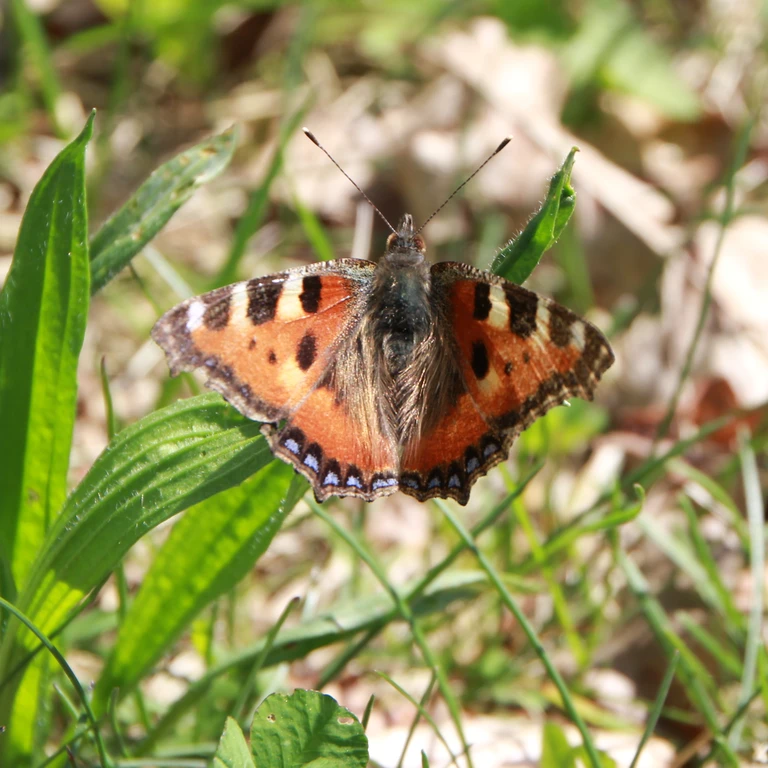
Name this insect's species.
Aglais urticae
